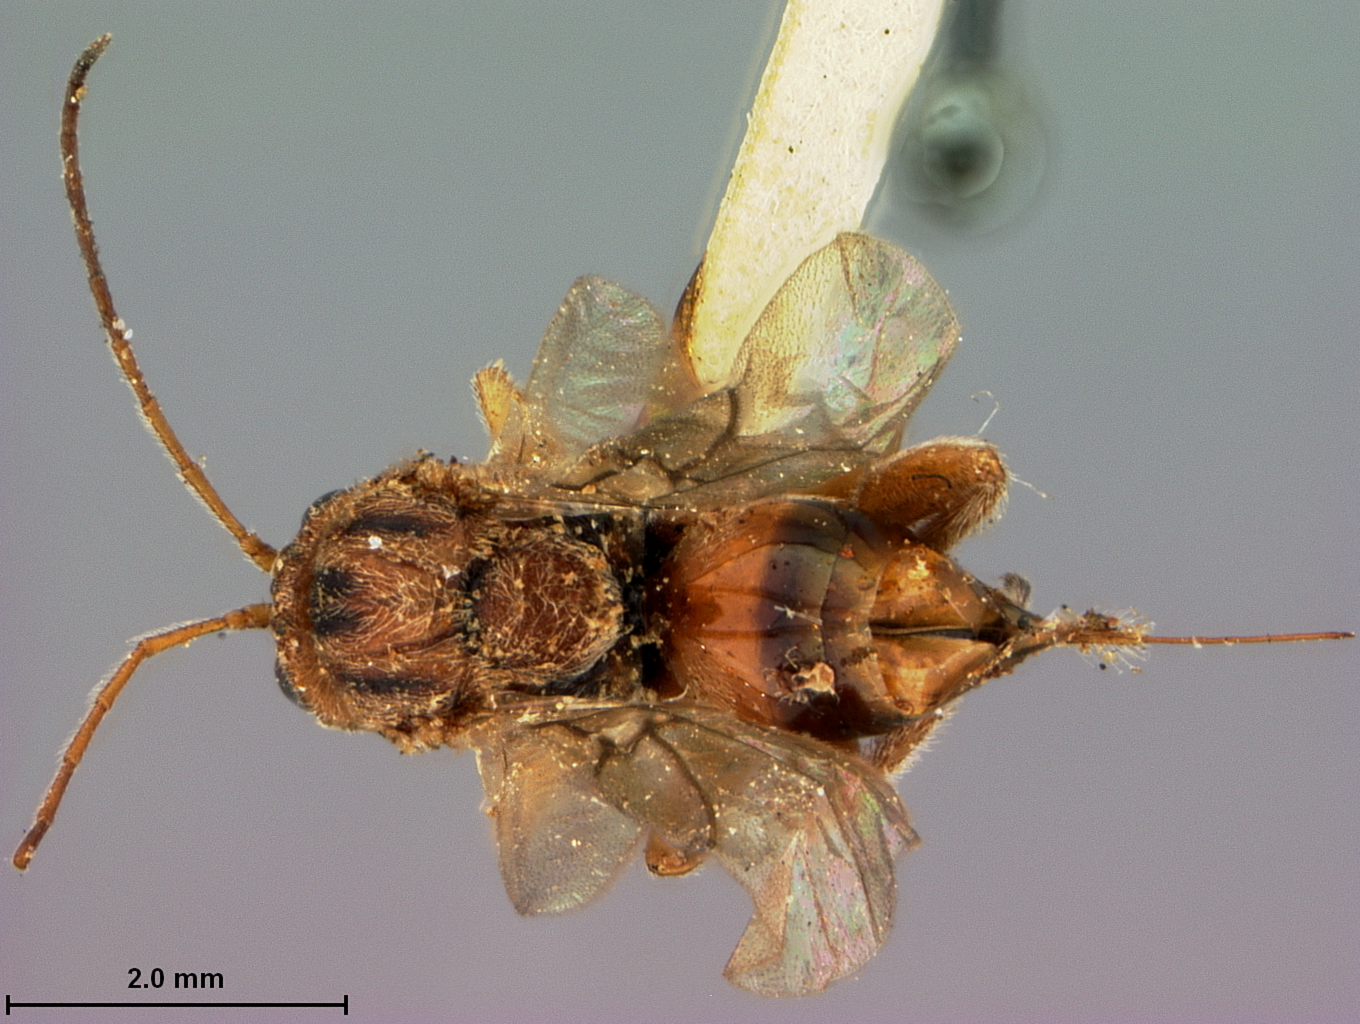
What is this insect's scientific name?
Synergus mexicana
